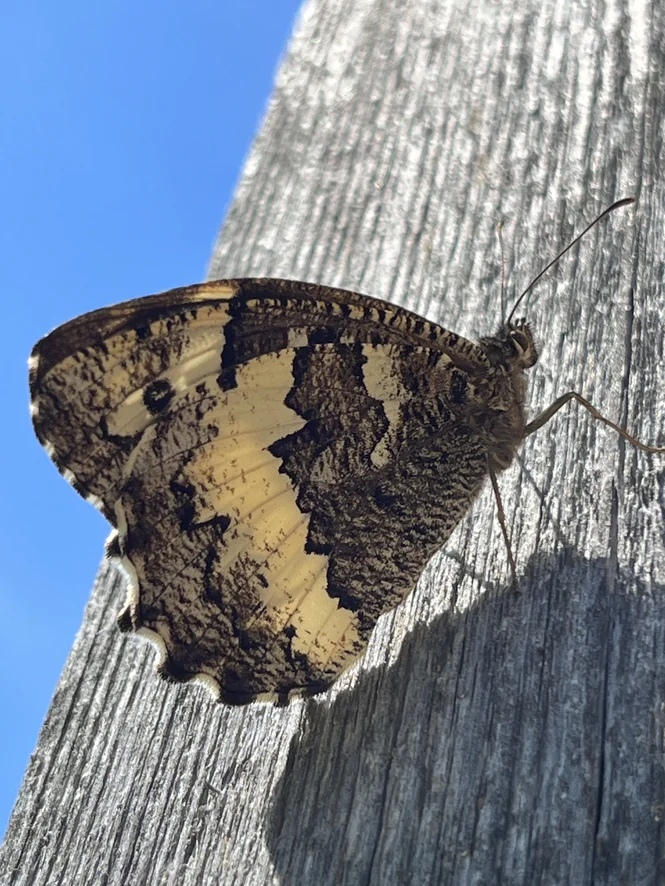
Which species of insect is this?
Brintesia circe
